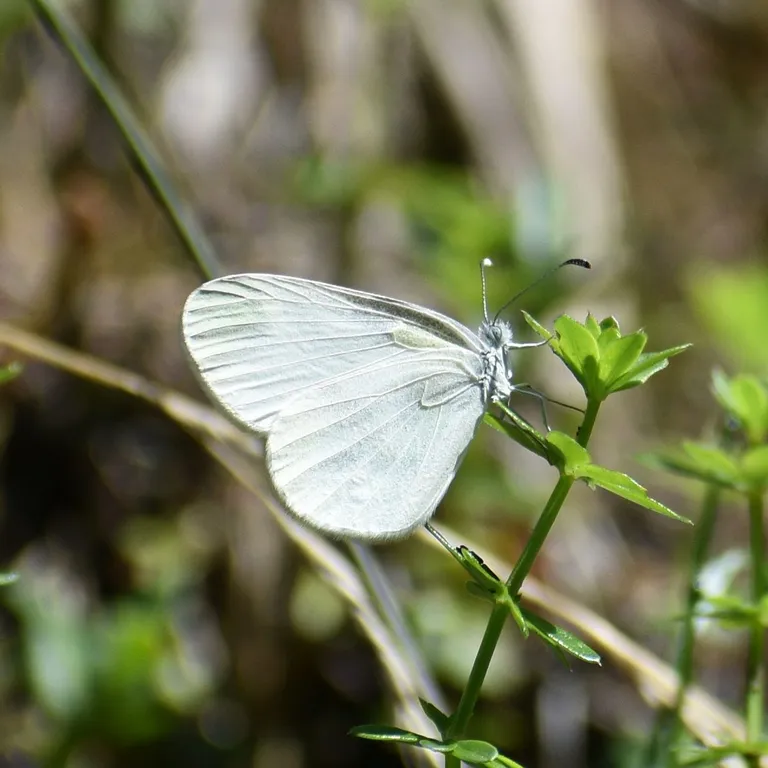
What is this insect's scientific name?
Leptidea sinapis/juvernica
